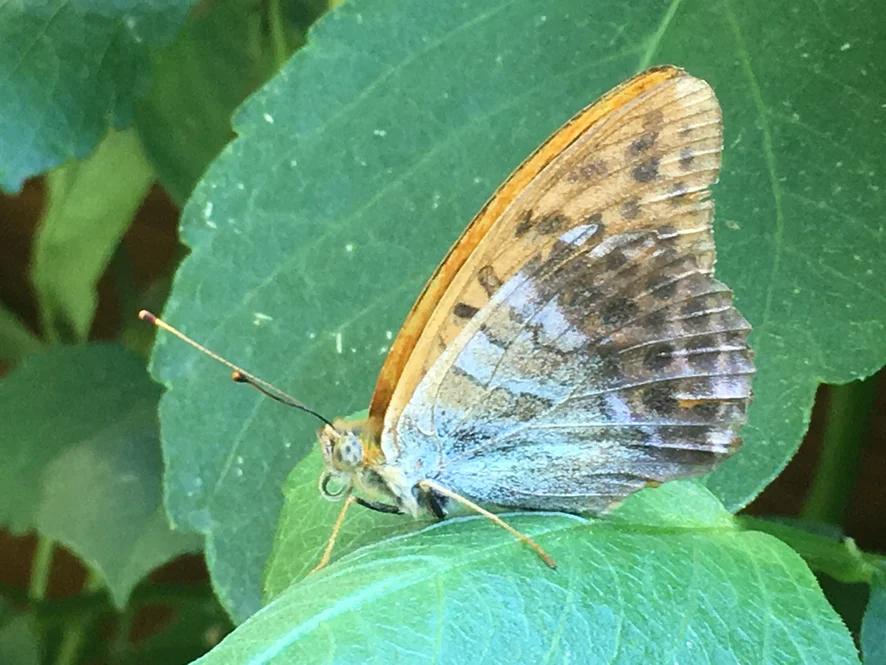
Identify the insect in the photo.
Argynnis paphia
